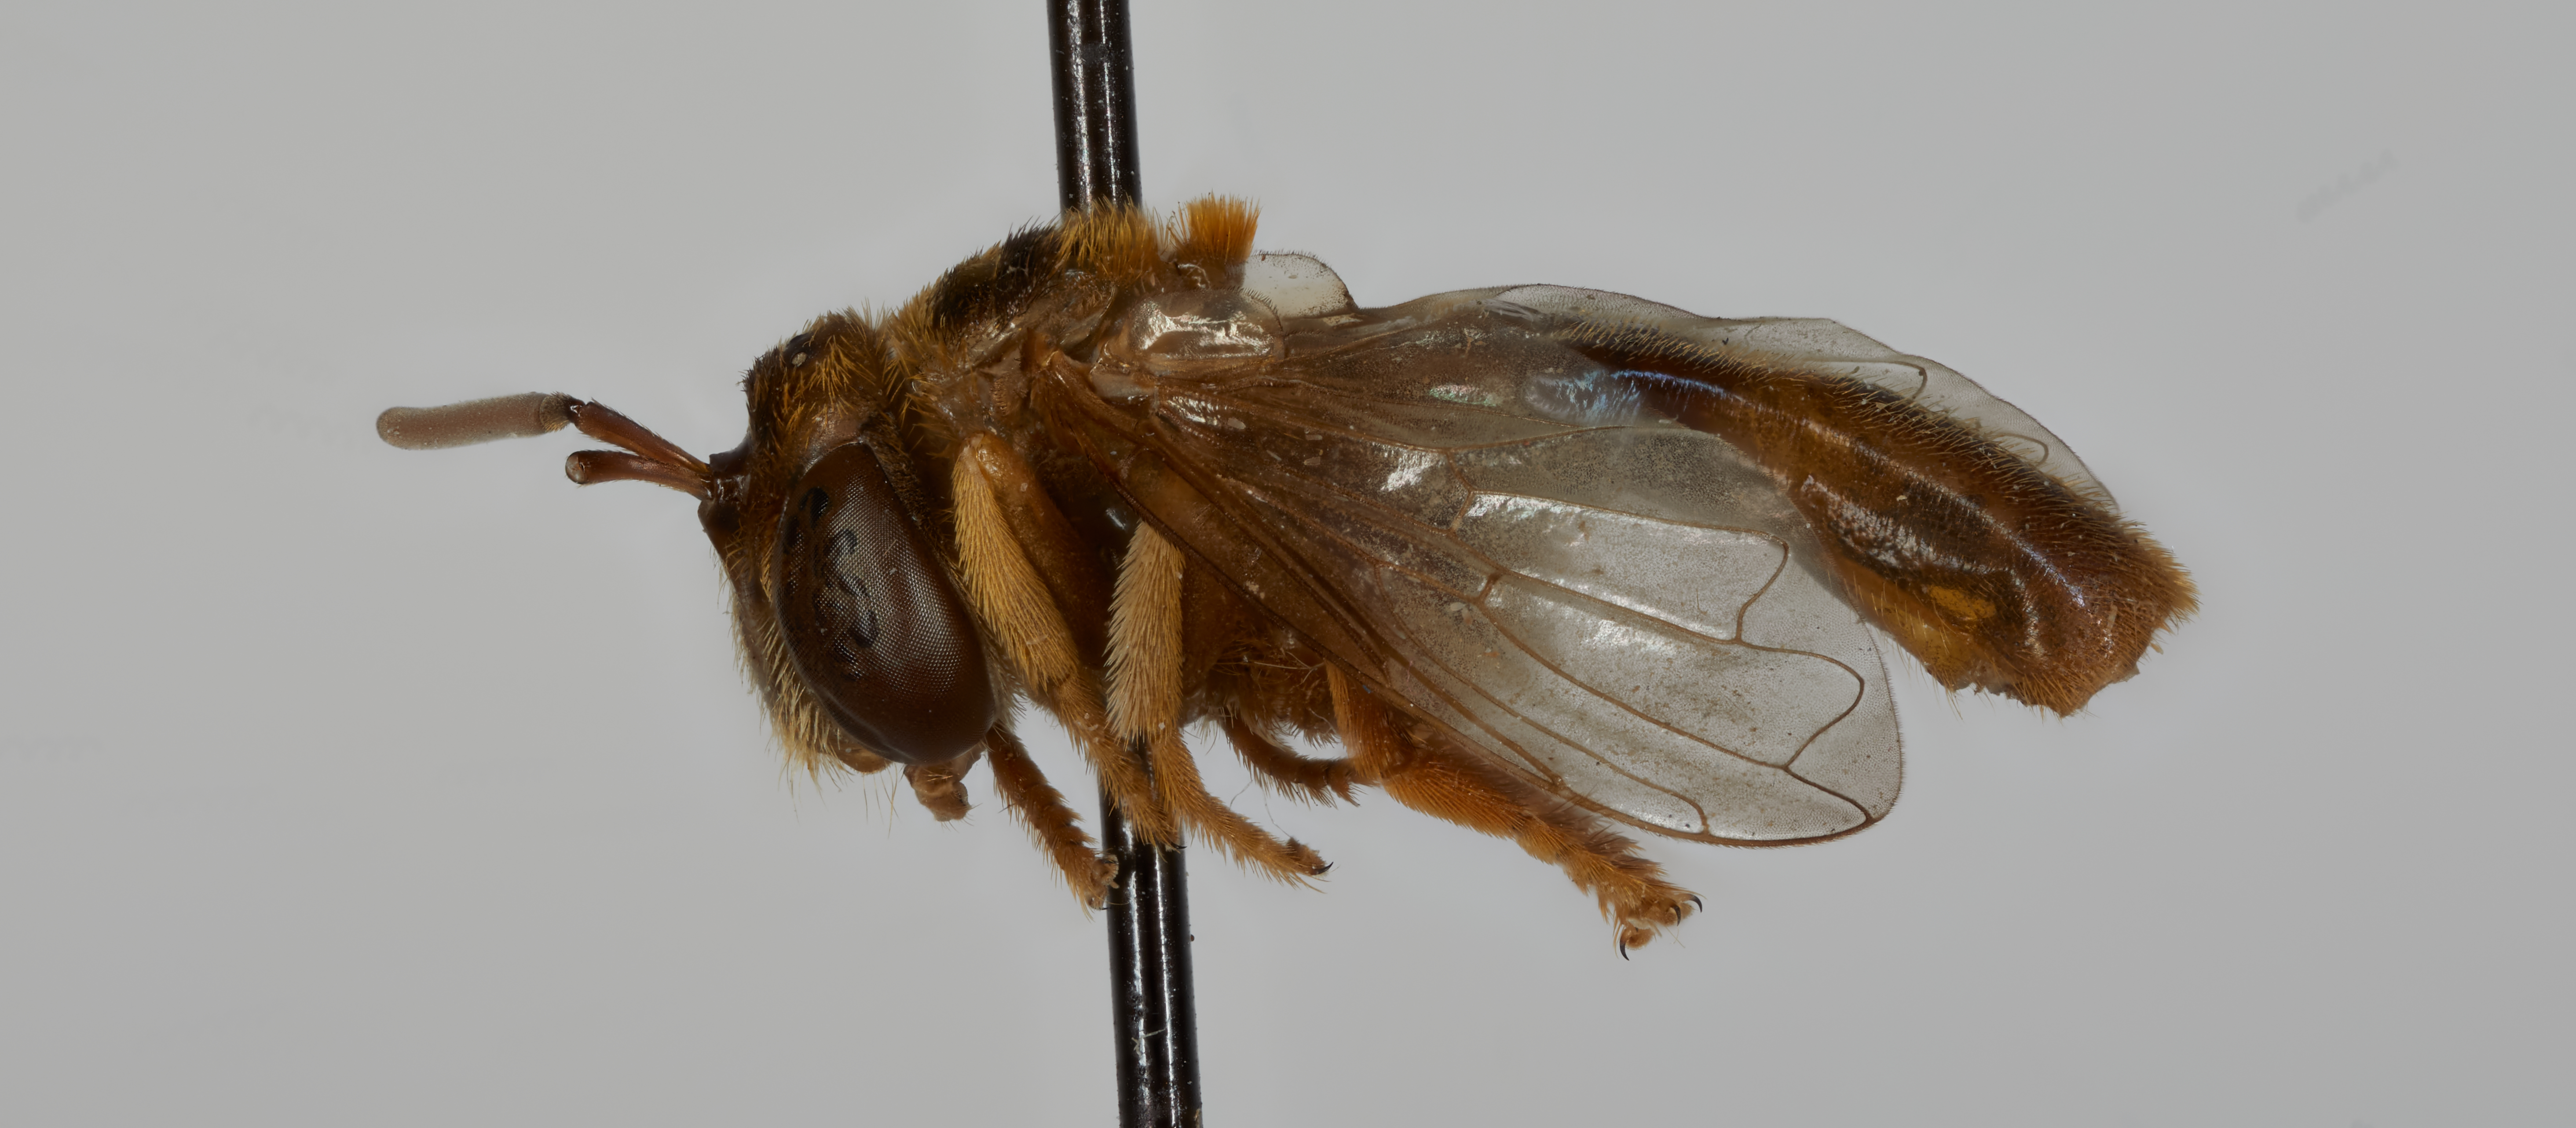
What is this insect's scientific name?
Stipomorpha panamana
